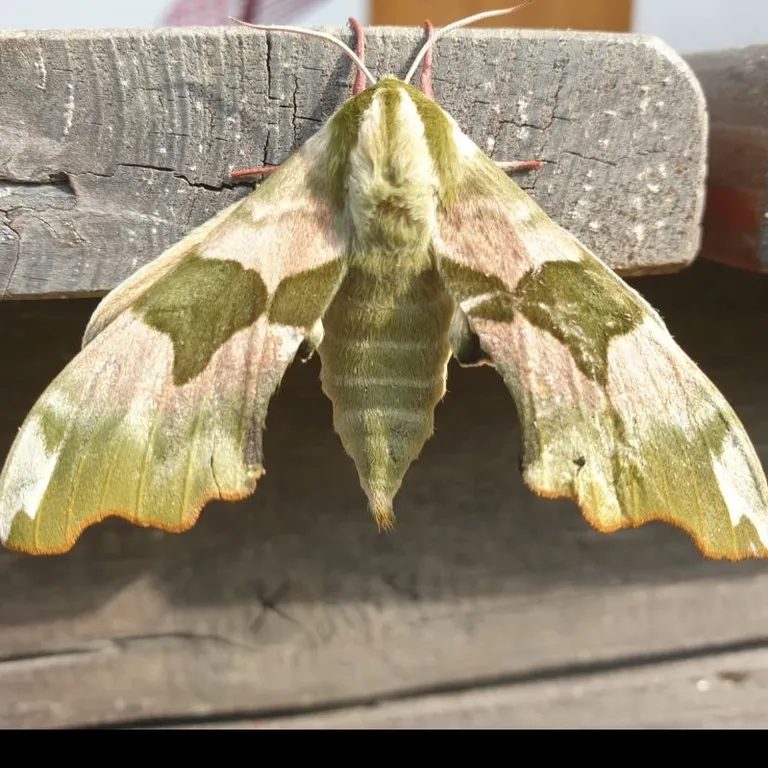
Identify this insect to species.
Mimas tiliae
